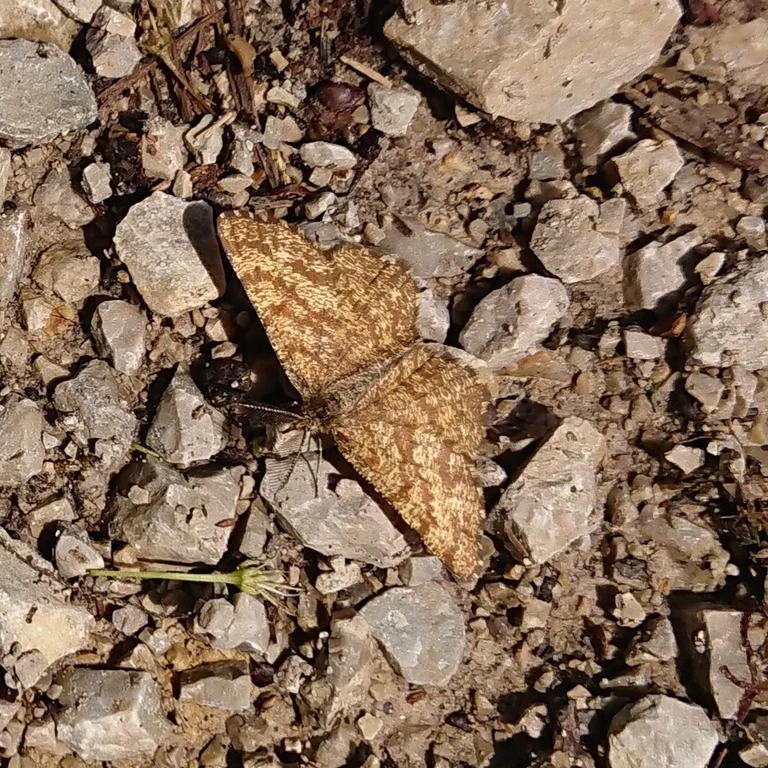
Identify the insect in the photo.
Ematurga atomaria
